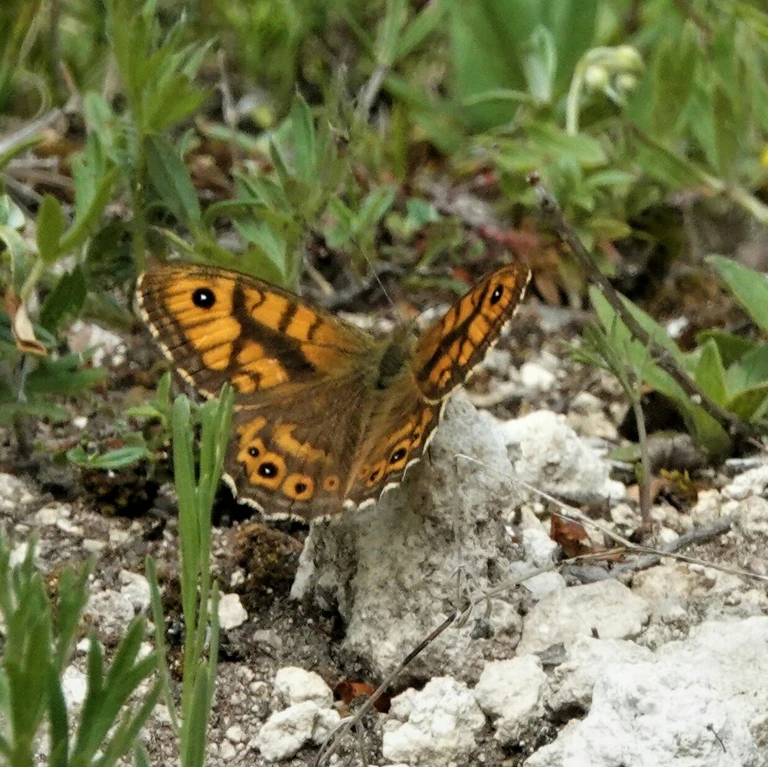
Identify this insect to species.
Lasiommata megera (also Pararge megera)
